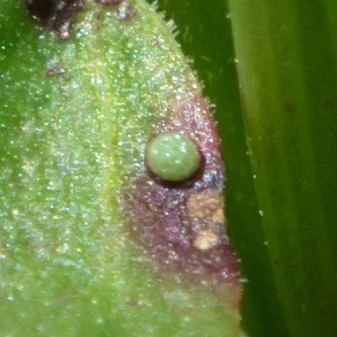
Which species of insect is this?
Lycaena hippothoe (also Palaeochrysophanus hippothoe)
